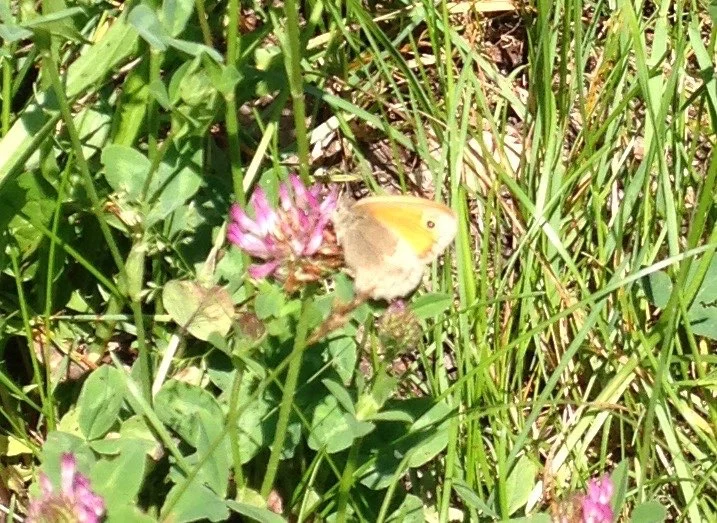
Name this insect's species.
Coenonympha pamphilus
